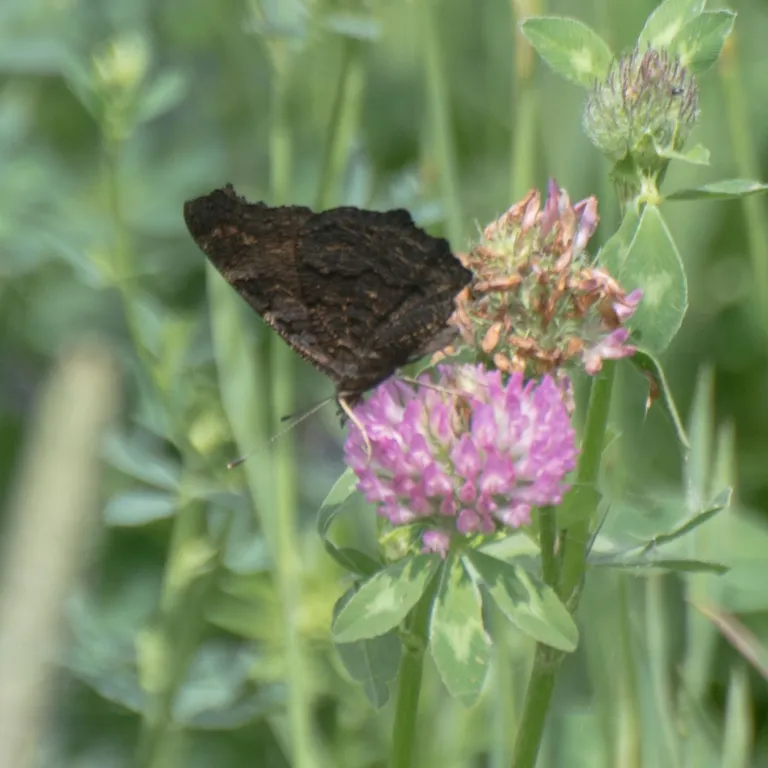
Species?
Aglais io
